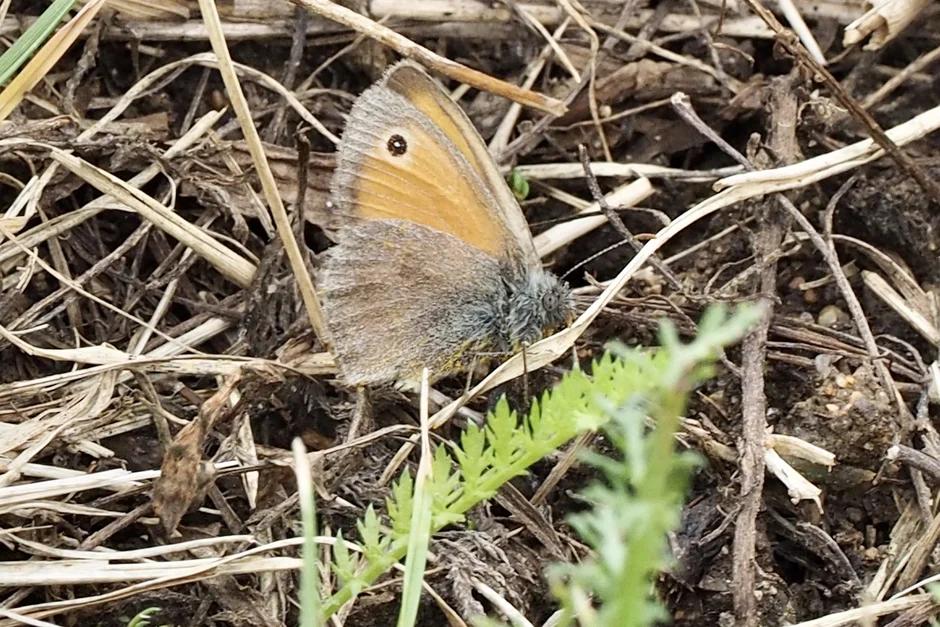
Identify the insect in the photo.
Coenonympha pamphilus
